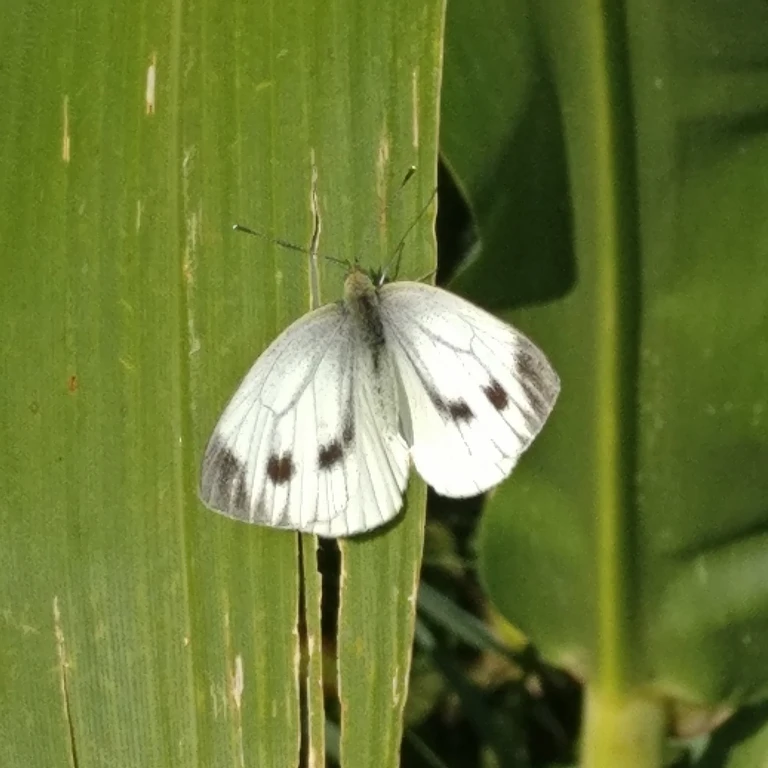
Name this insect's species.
Pieris napi
